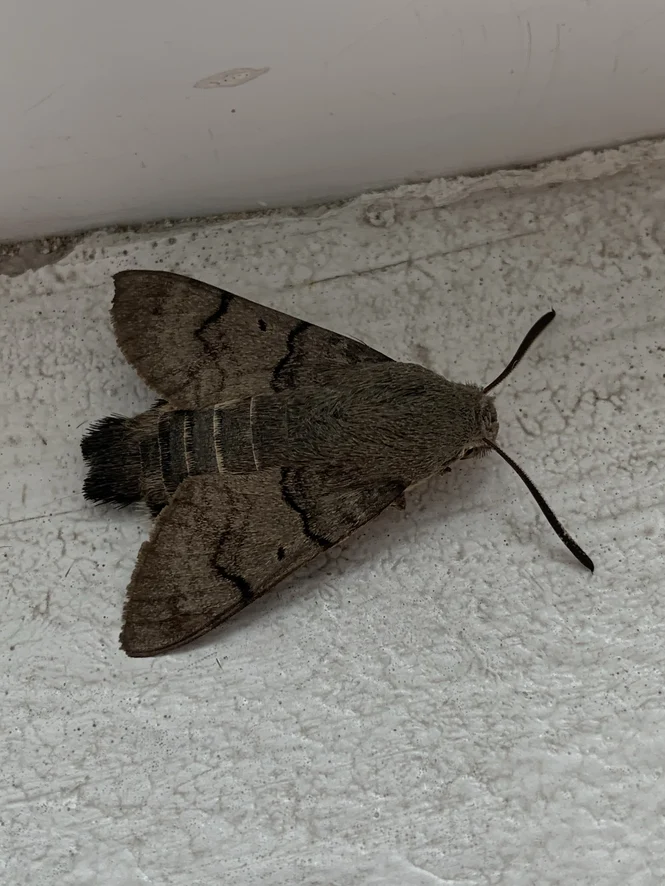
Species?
Macroglossum stellatarum
